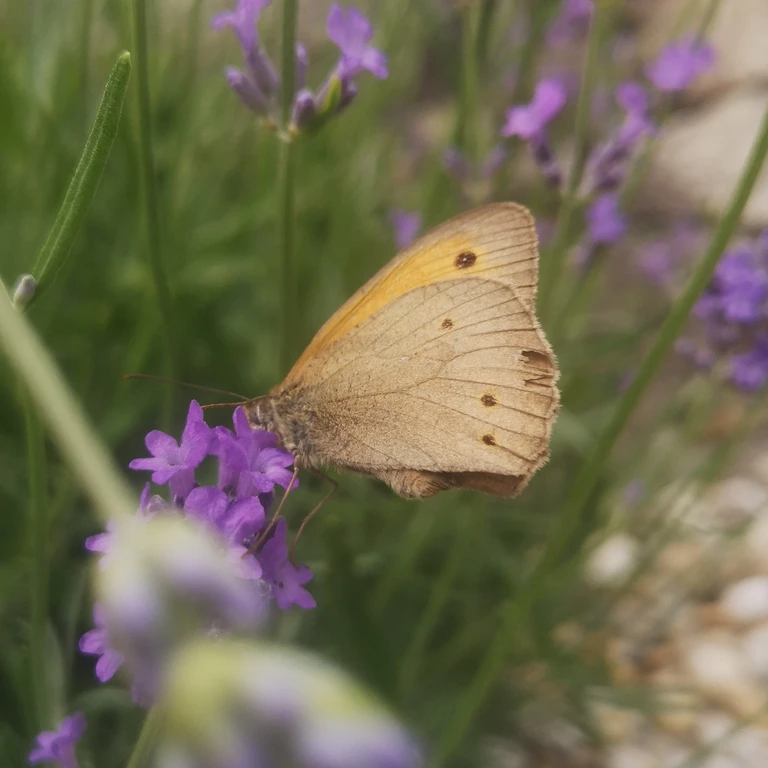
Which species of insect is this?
Maniola jurtina
